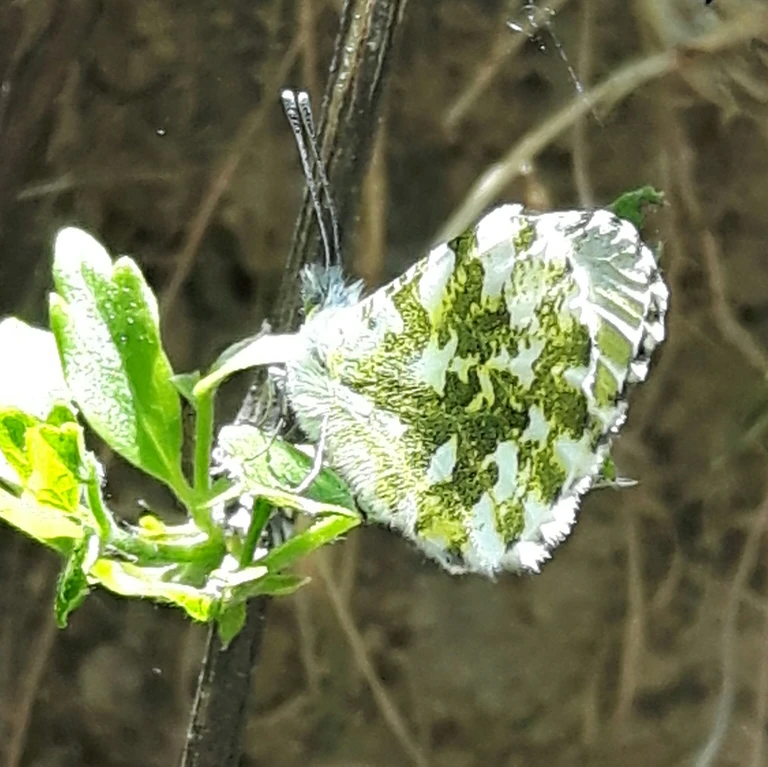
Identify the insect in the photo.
Anthocharis cardamines
